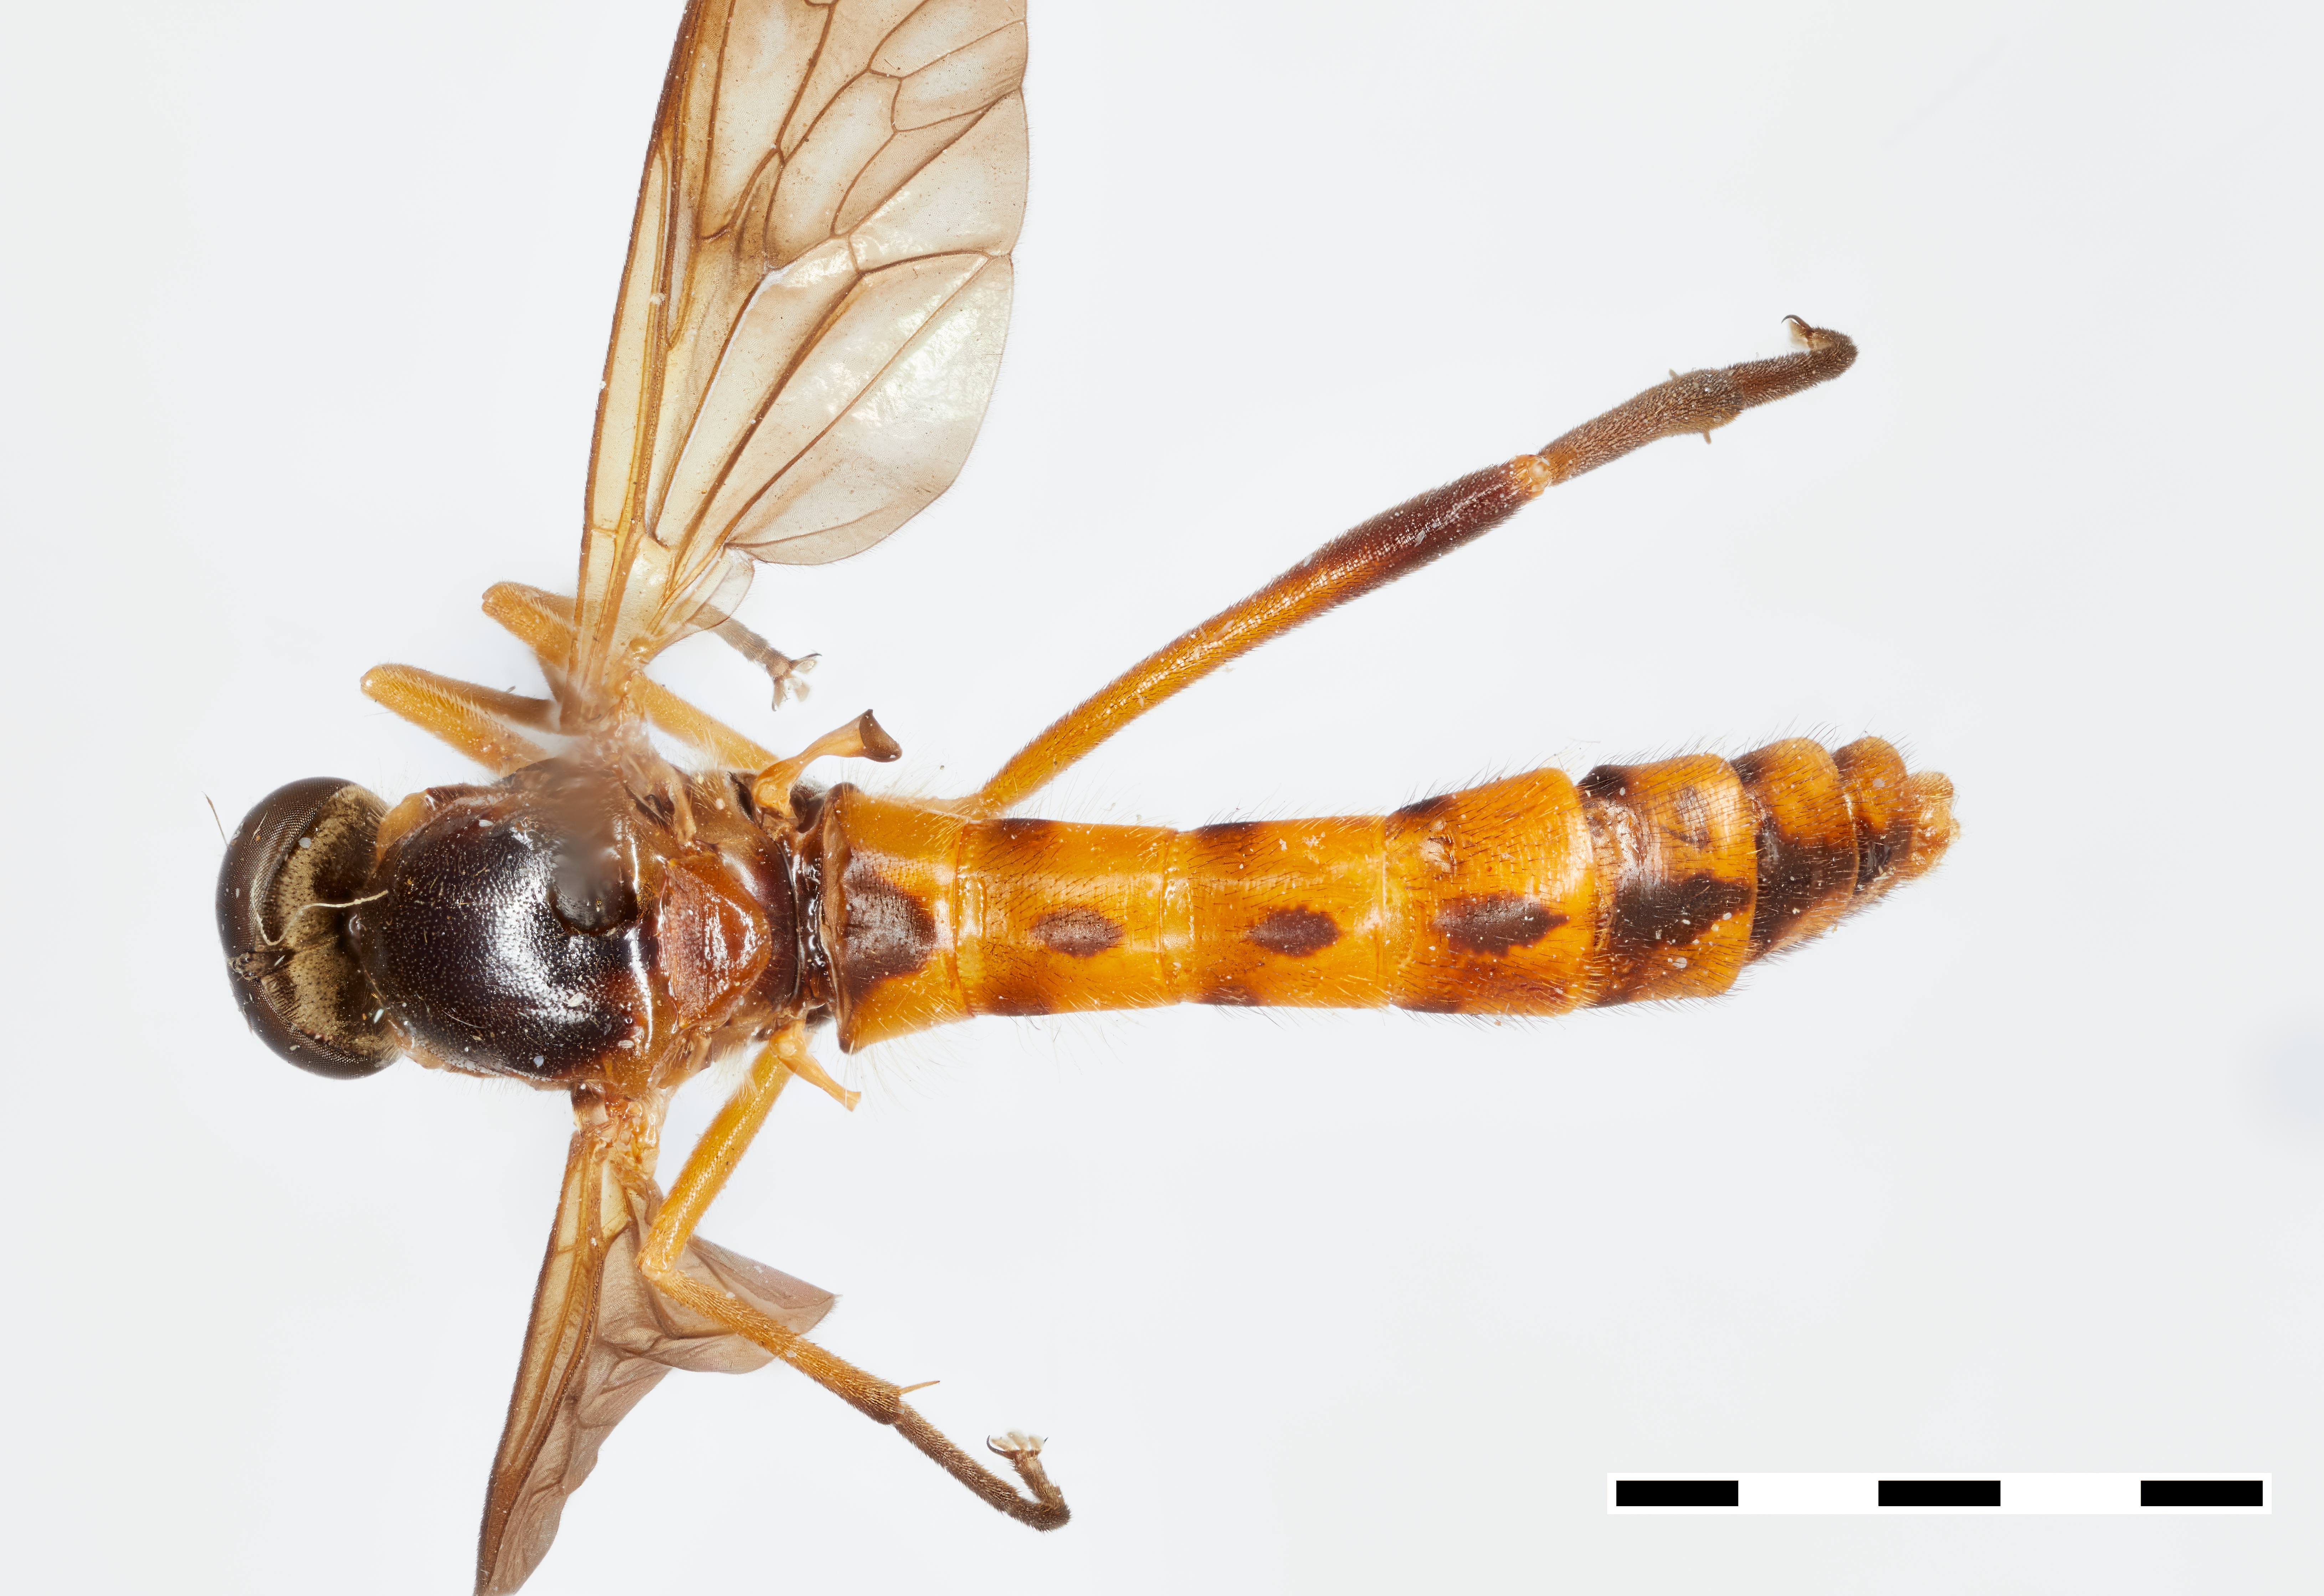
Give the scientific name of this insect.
Dialysis mentata
